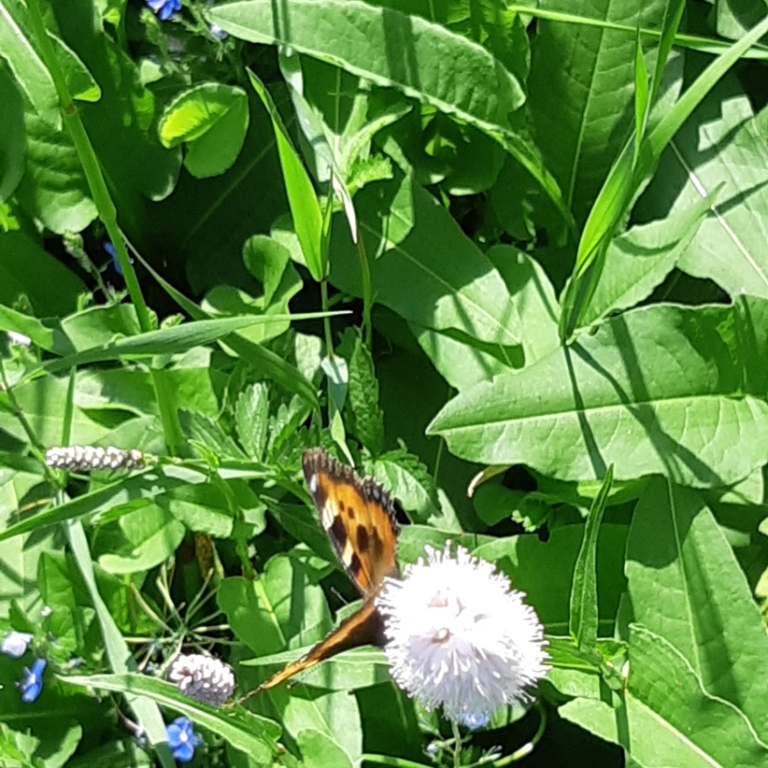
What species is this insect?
Aglais urticae
